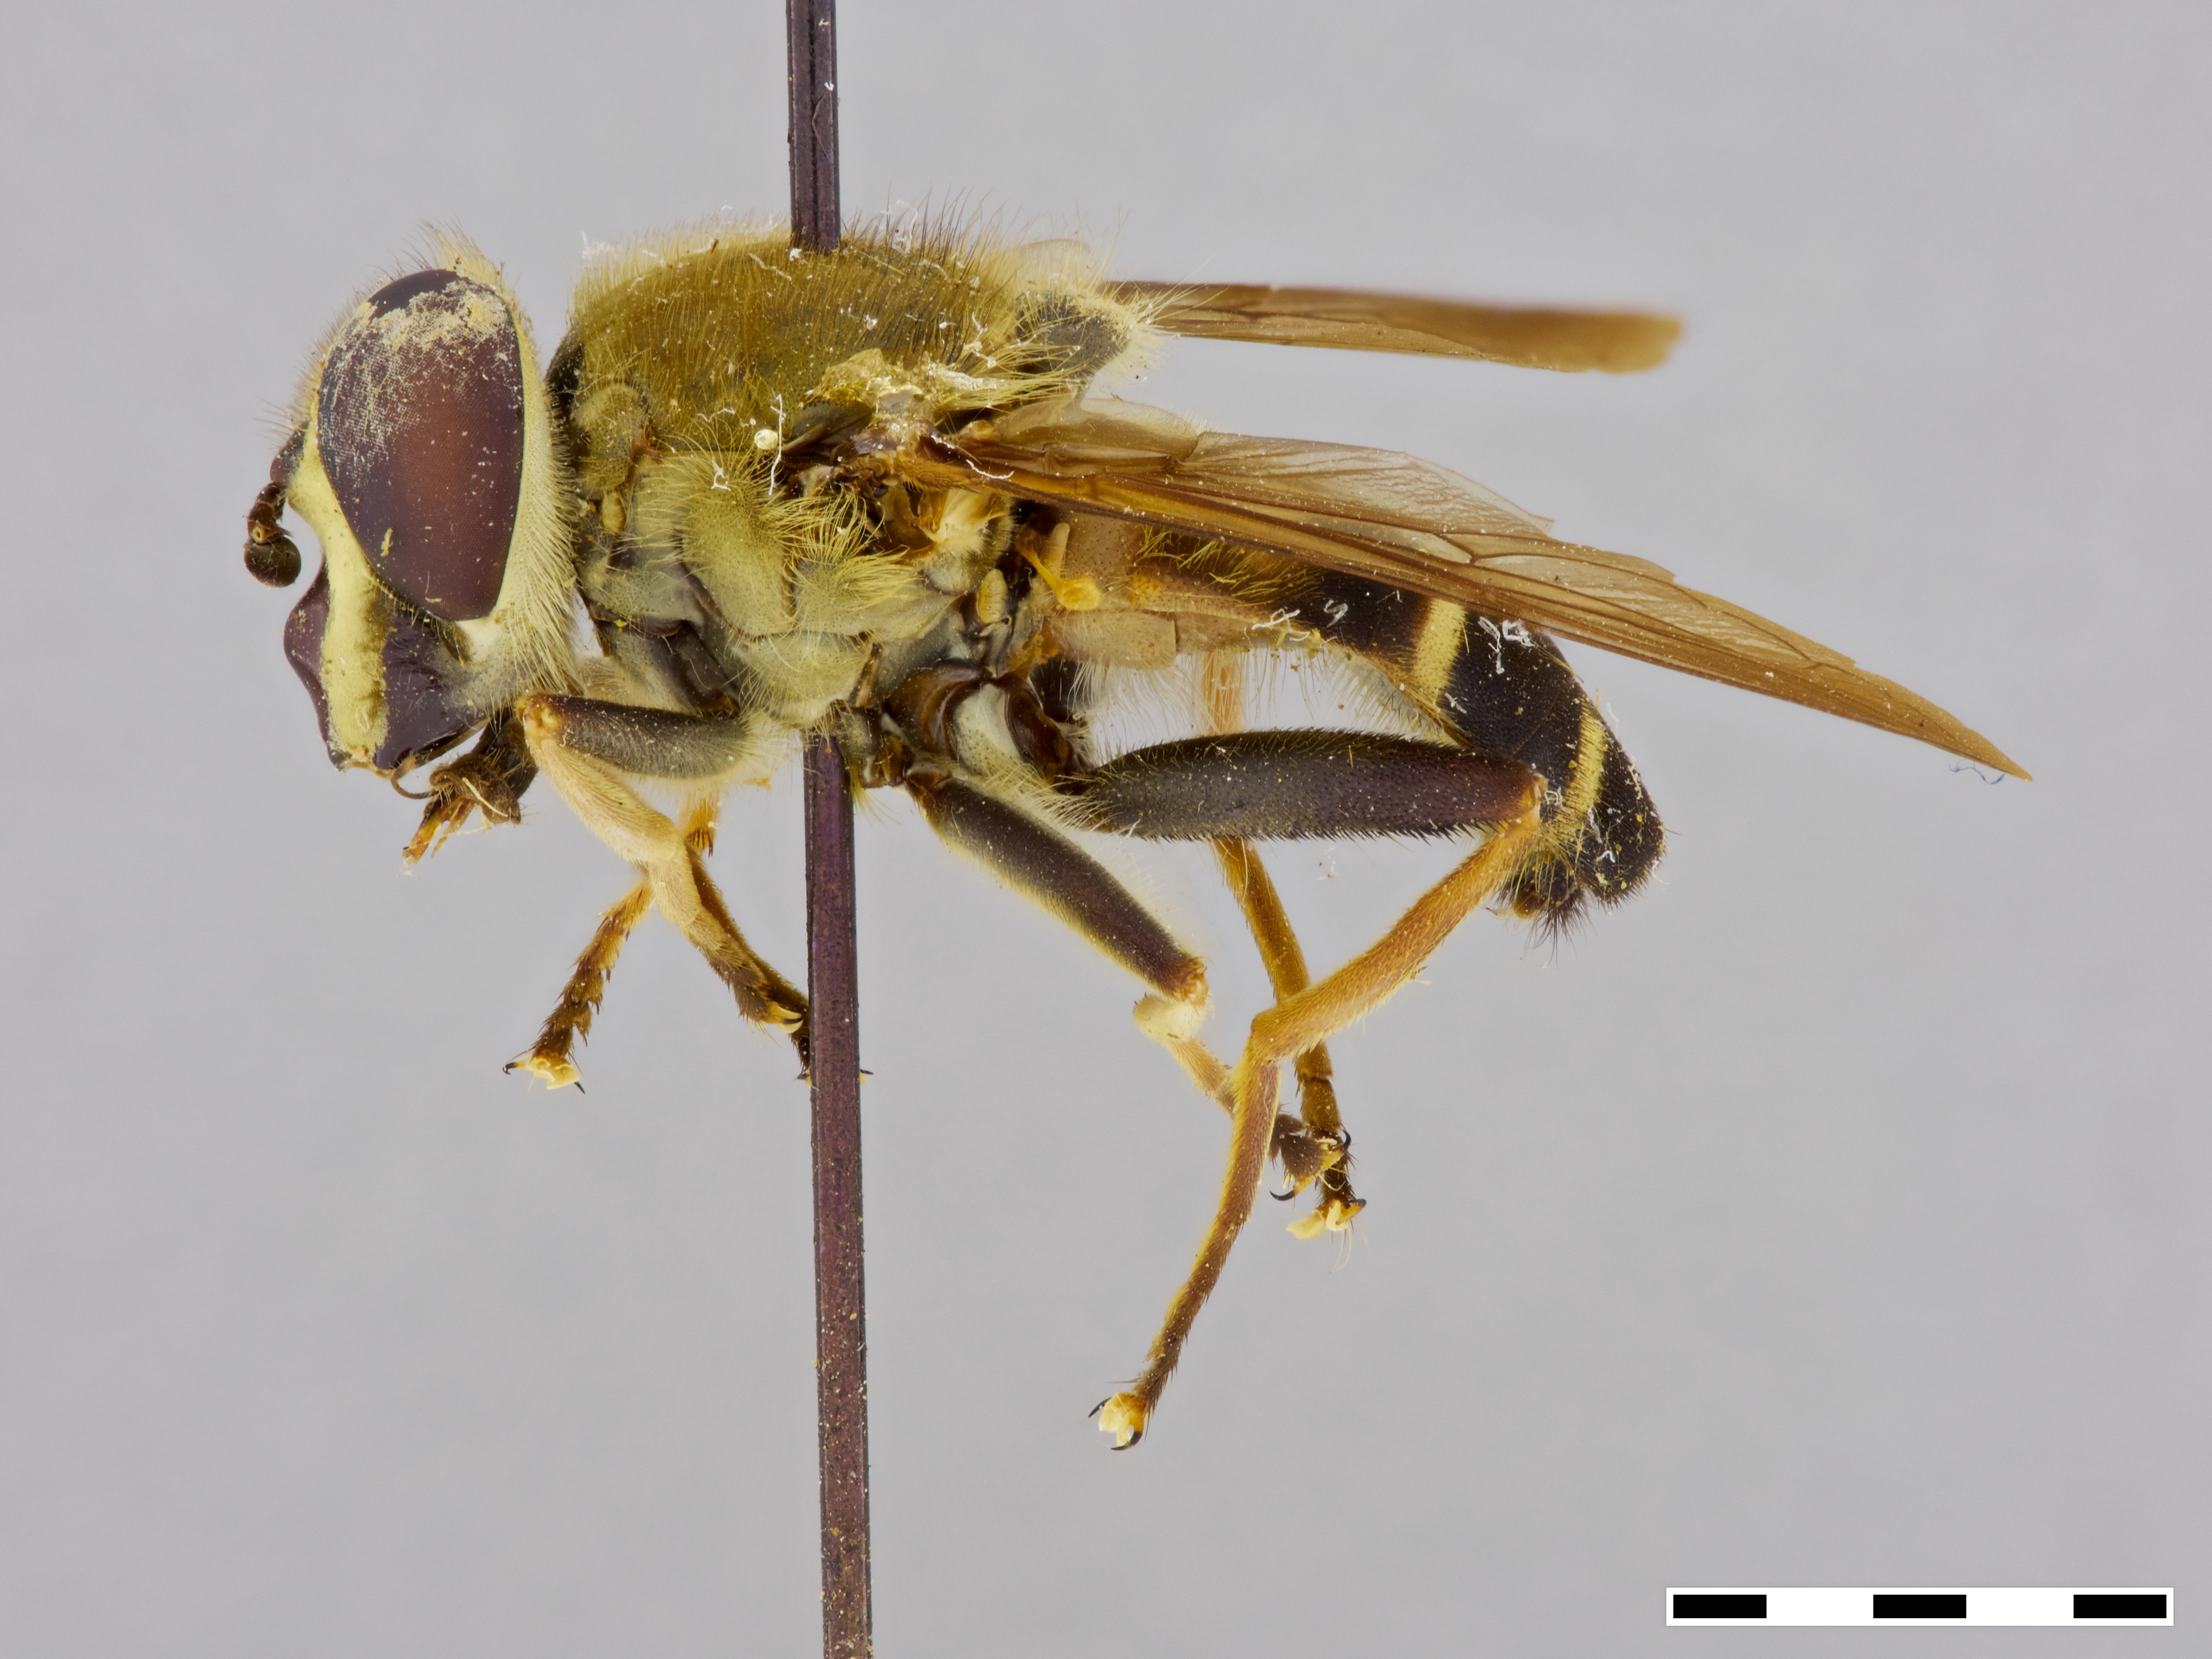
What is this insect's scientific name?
Brachypalpus trilineata
